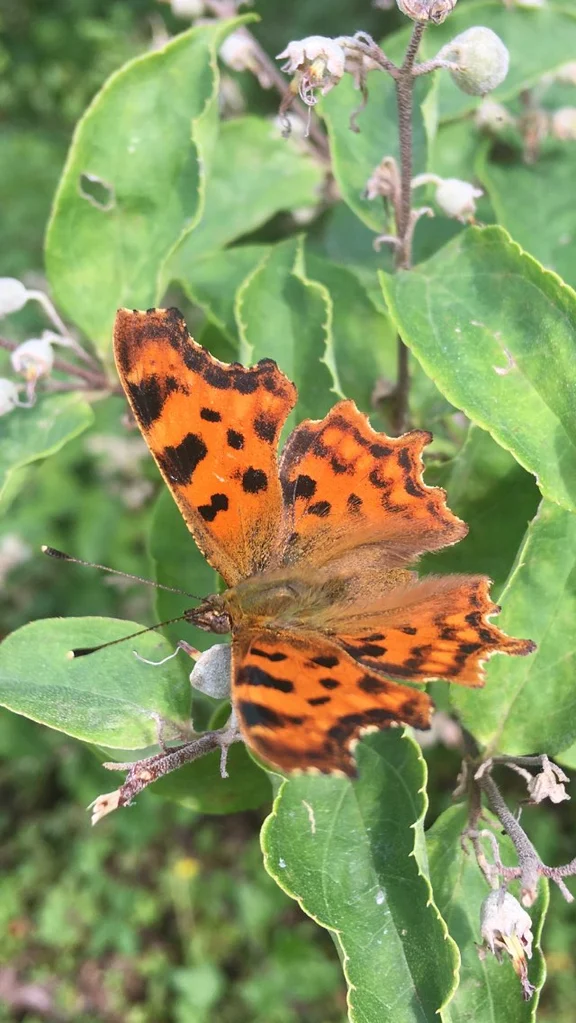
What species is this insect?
Polygonia c-album
